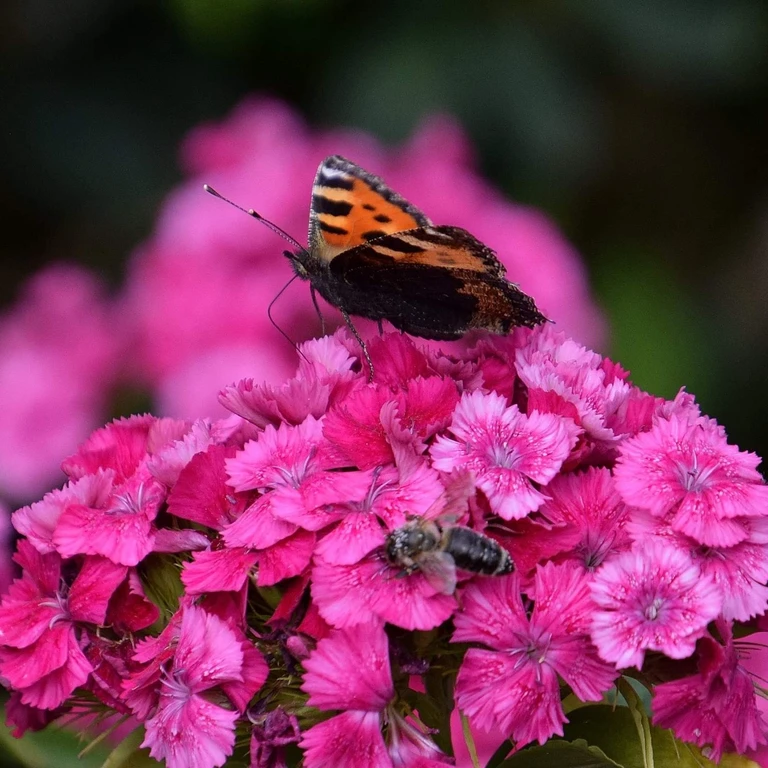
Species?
Aglais urticae
